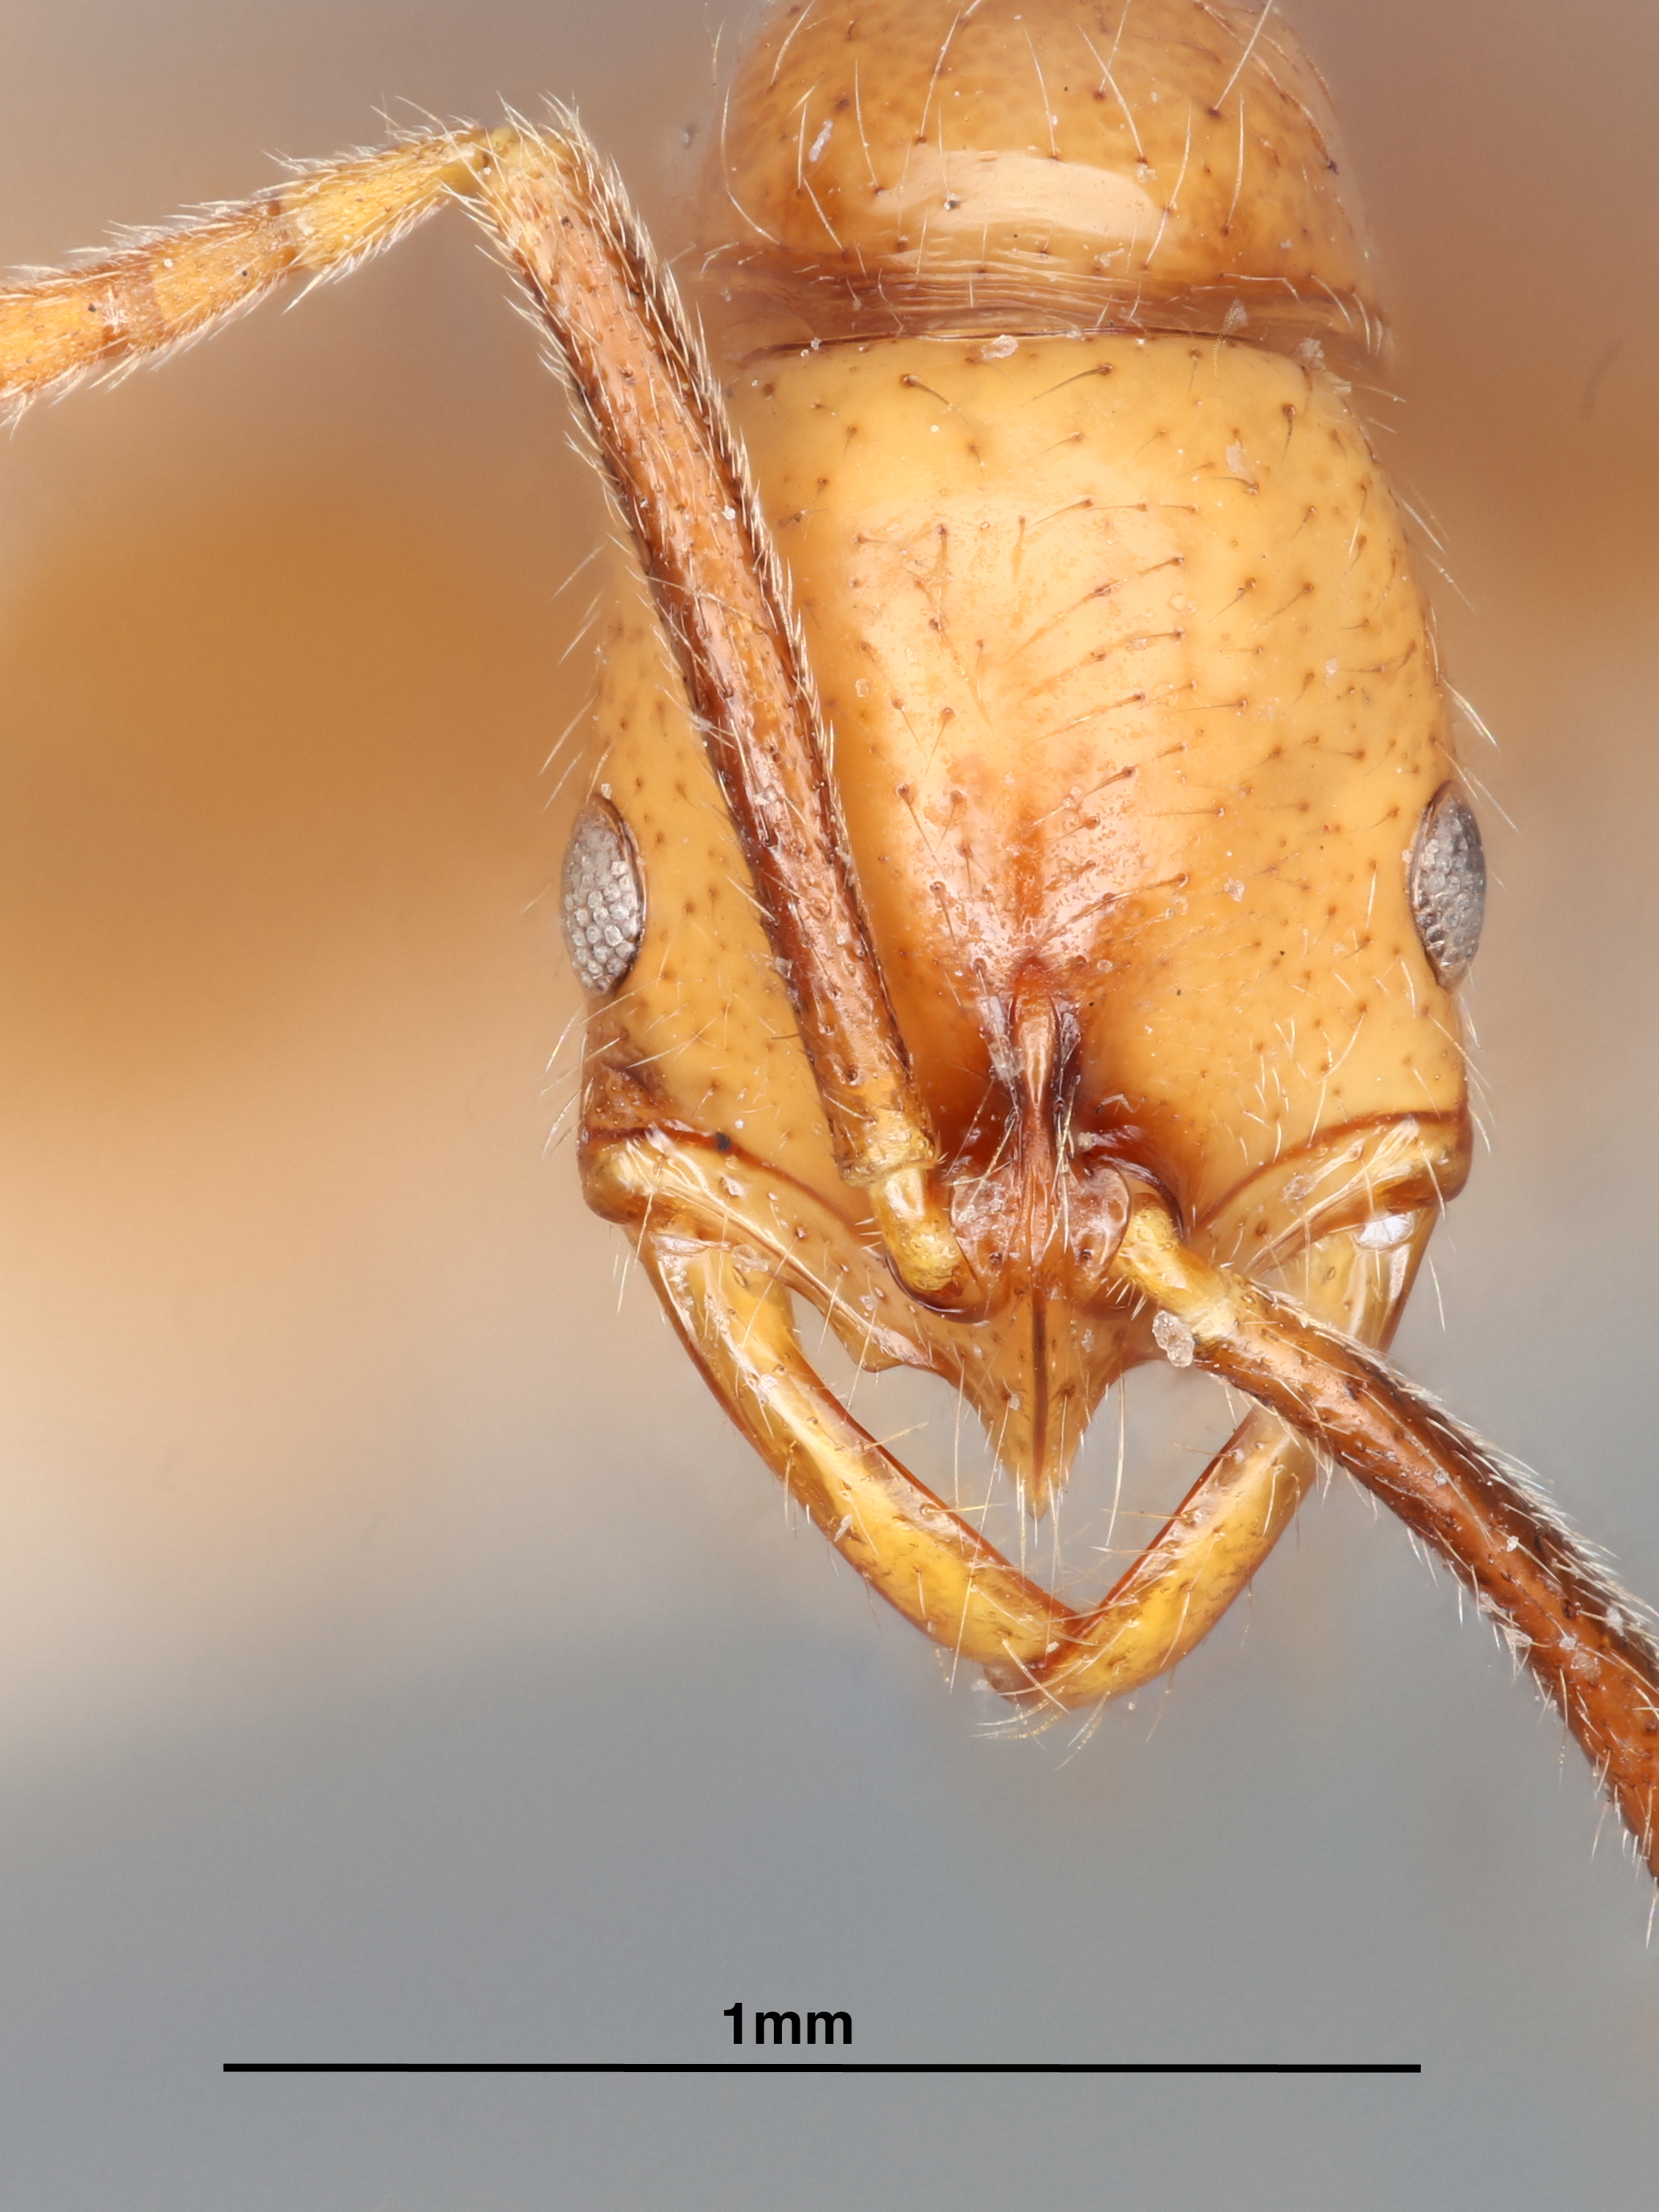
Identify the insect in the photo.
Leptogenys gagates
